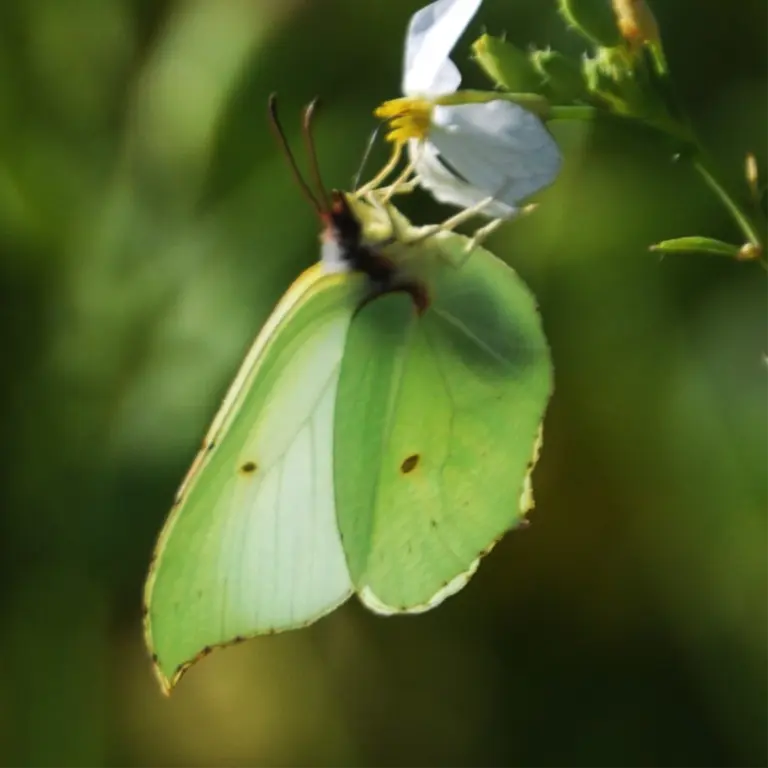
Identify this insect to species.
Gonepteryx rhamni
